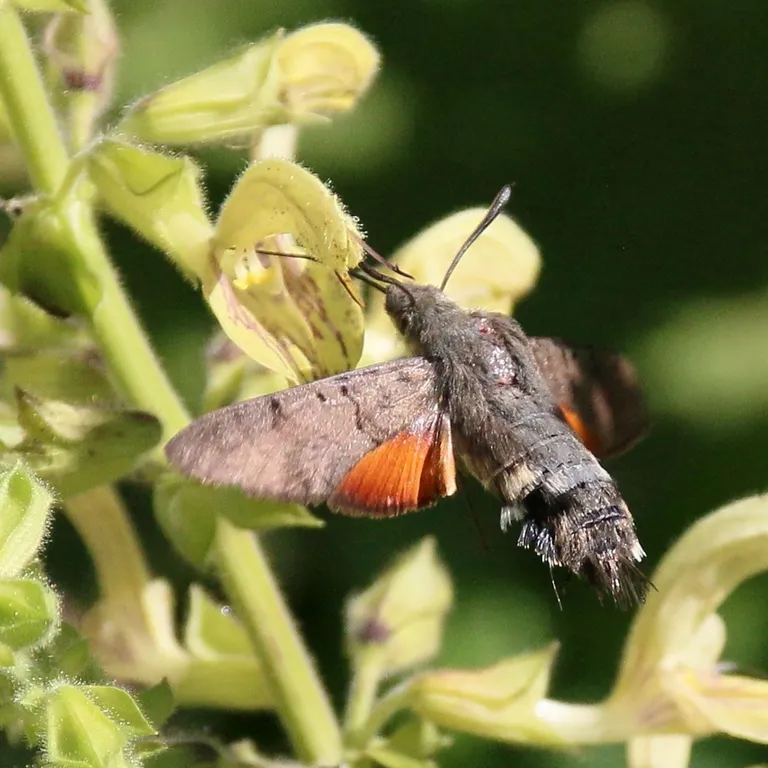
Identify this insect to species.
Macroglossum stellatarum
